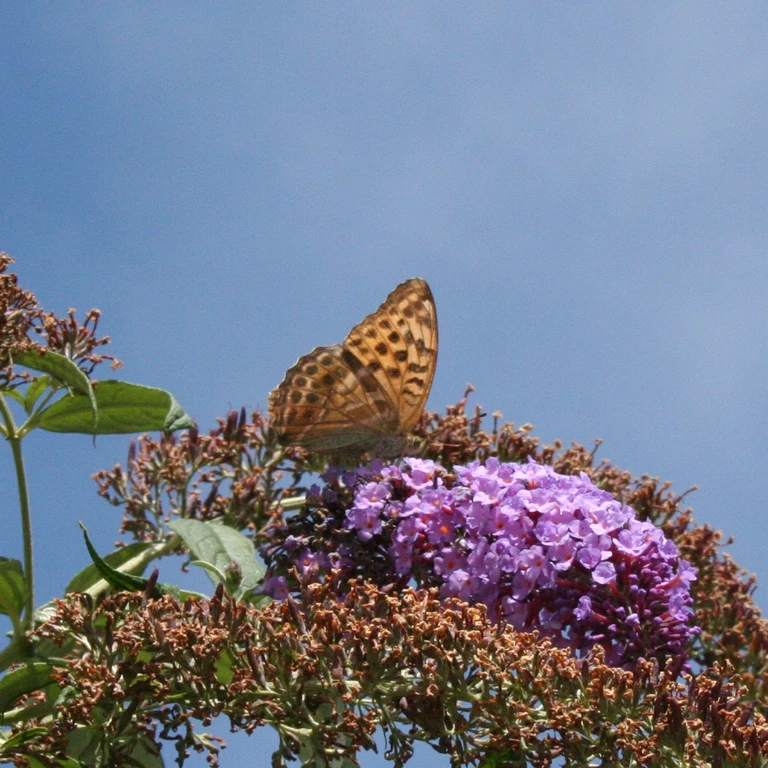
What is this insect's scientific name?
Argynnis paphia
